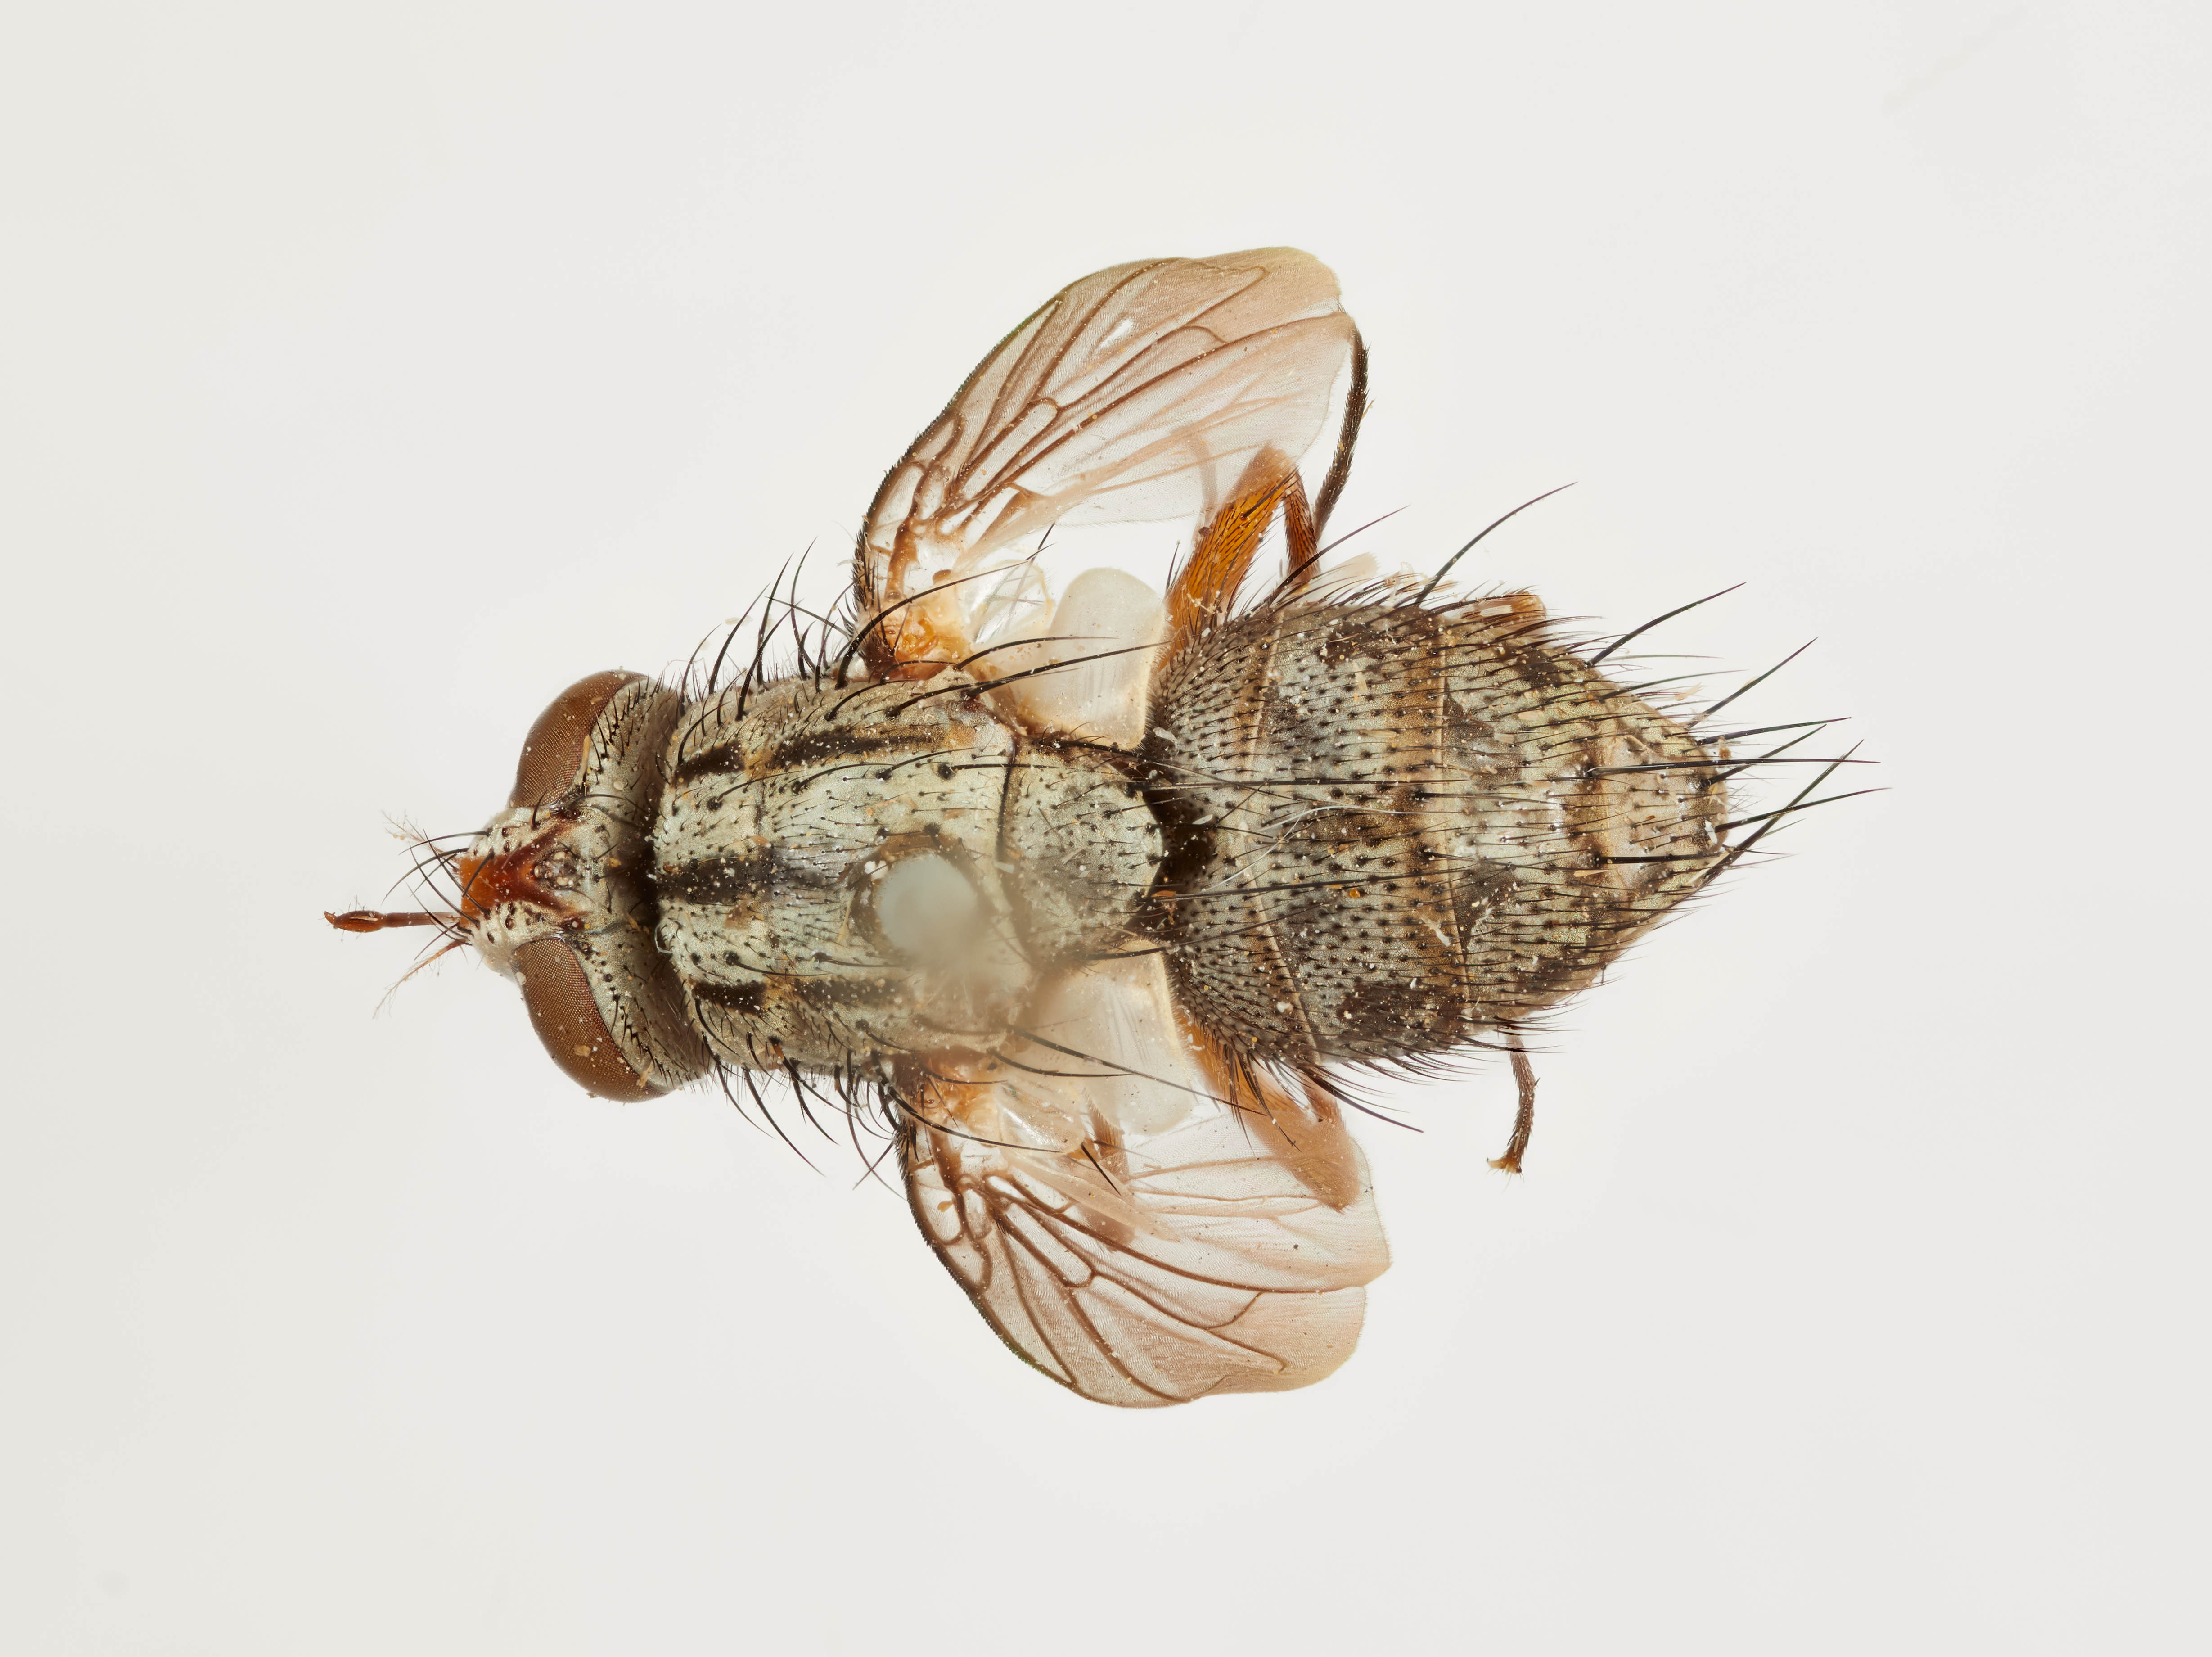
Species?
Prosena flavipes
